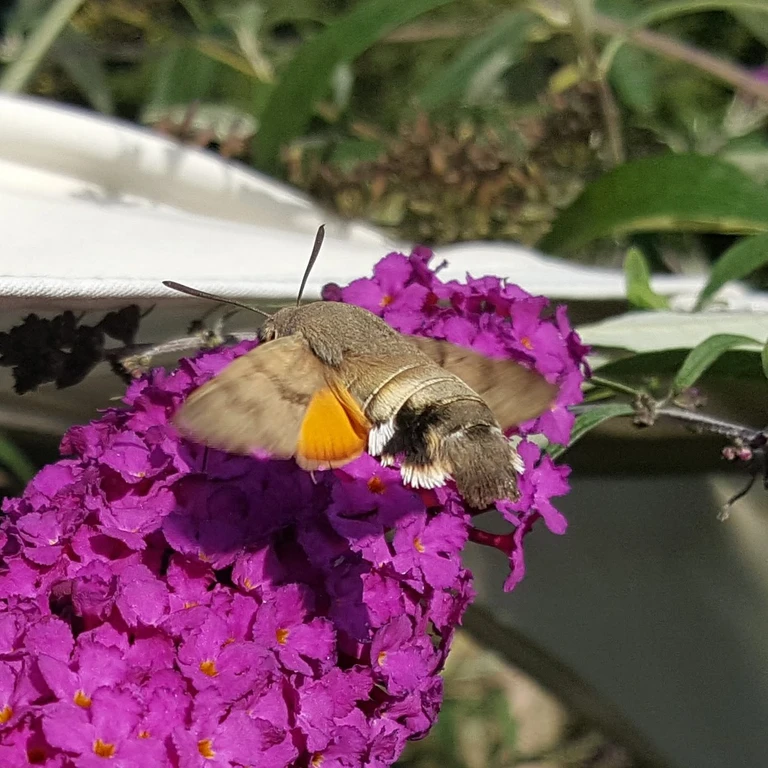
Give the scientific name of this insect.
Macroglossum stellatarum
